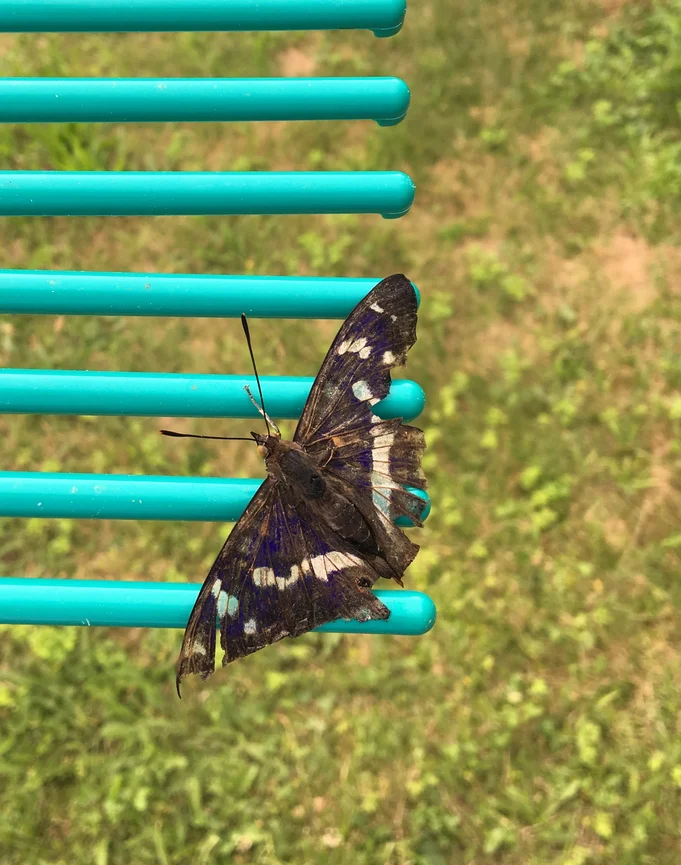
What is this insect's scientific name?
Apatura iris
